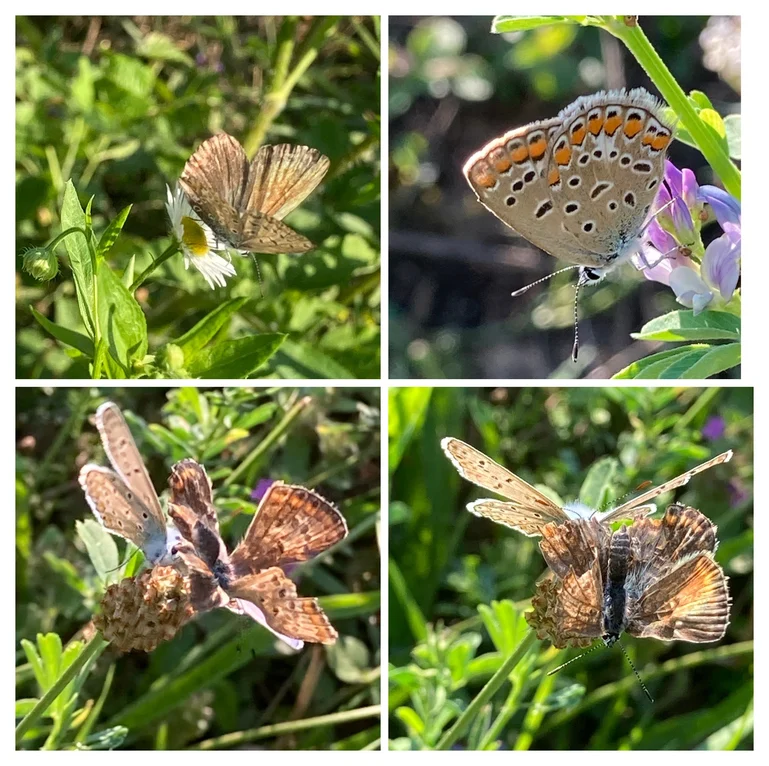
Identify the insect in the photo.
Polyommatus icarus
